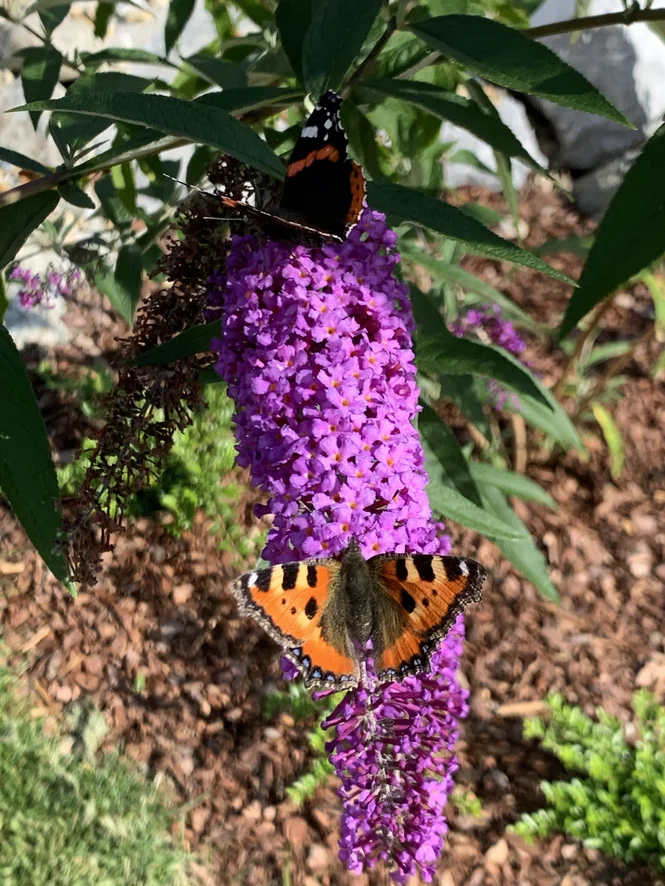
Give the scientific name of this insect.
Aglais urticae
